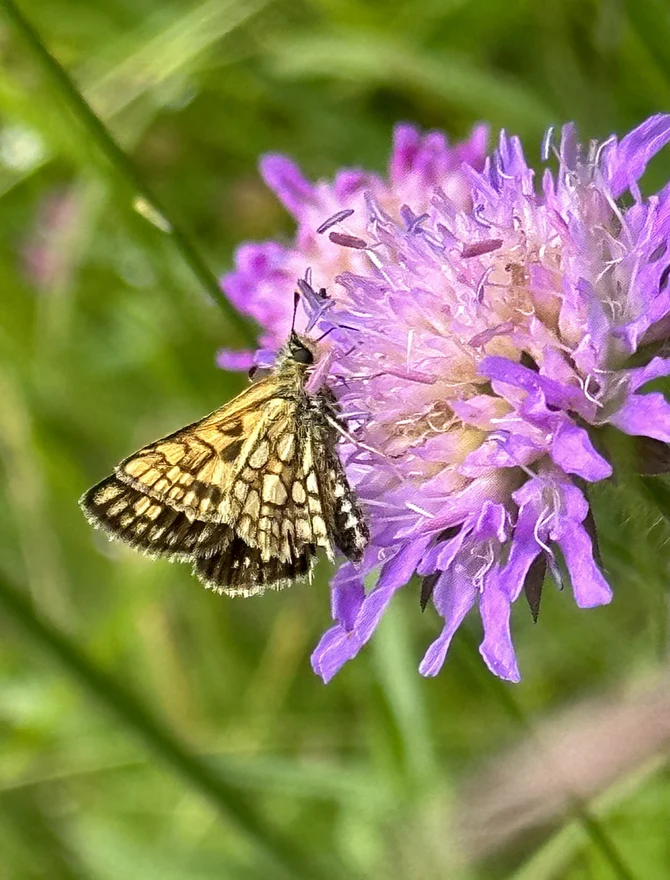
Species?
Carterocephalus palaemon
